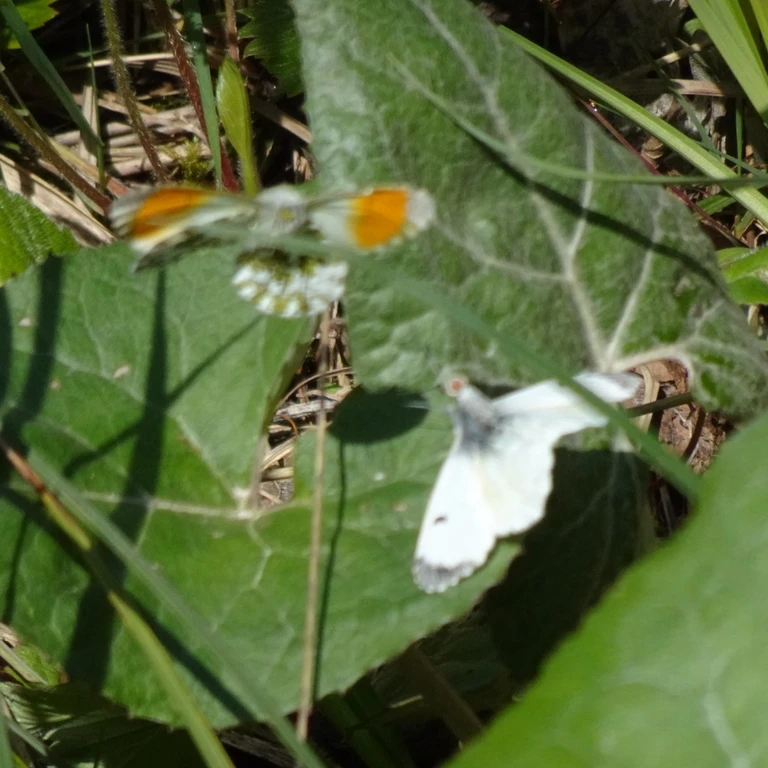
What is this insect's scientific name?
Anthocharis cardamines
